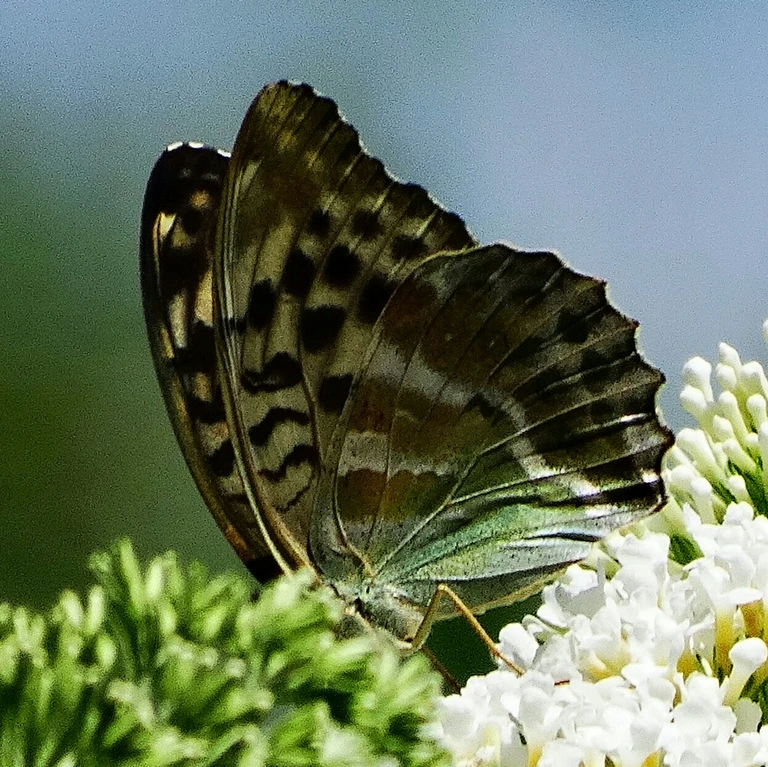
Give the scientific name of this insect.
Argynnis paphia
